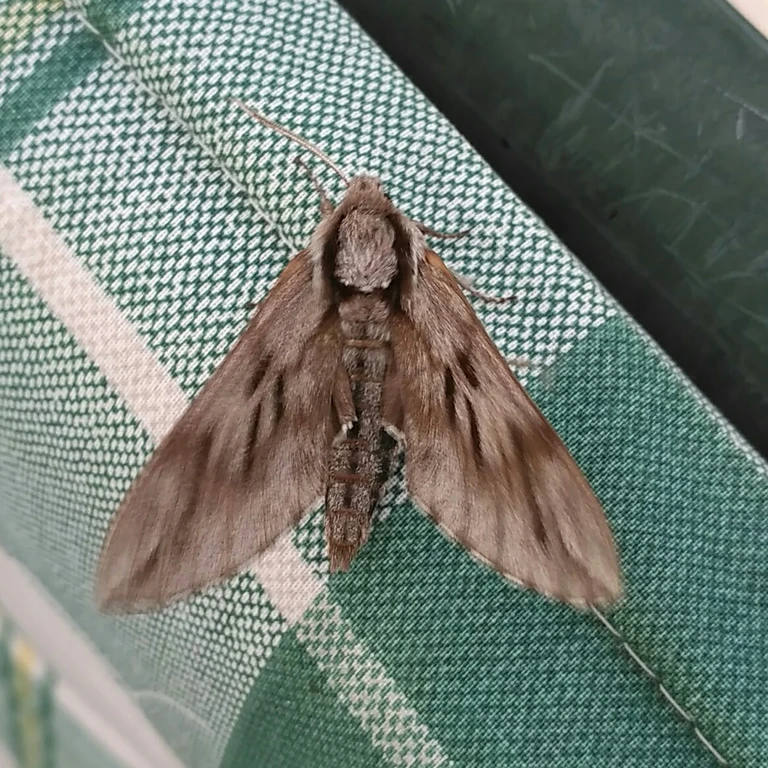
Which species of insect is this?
Sphinx pinastri
